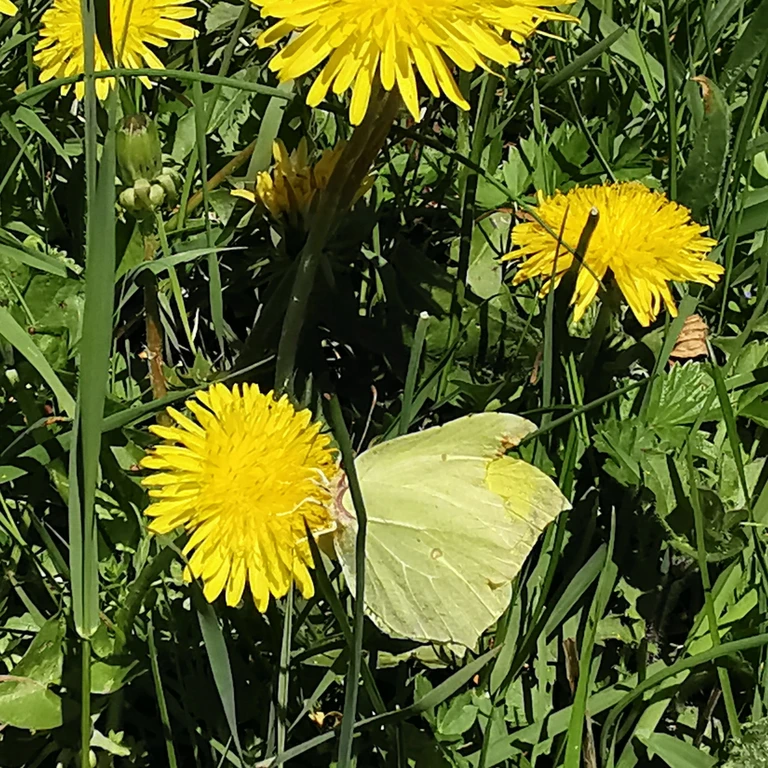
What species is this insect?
Gonepteryx rhamni
